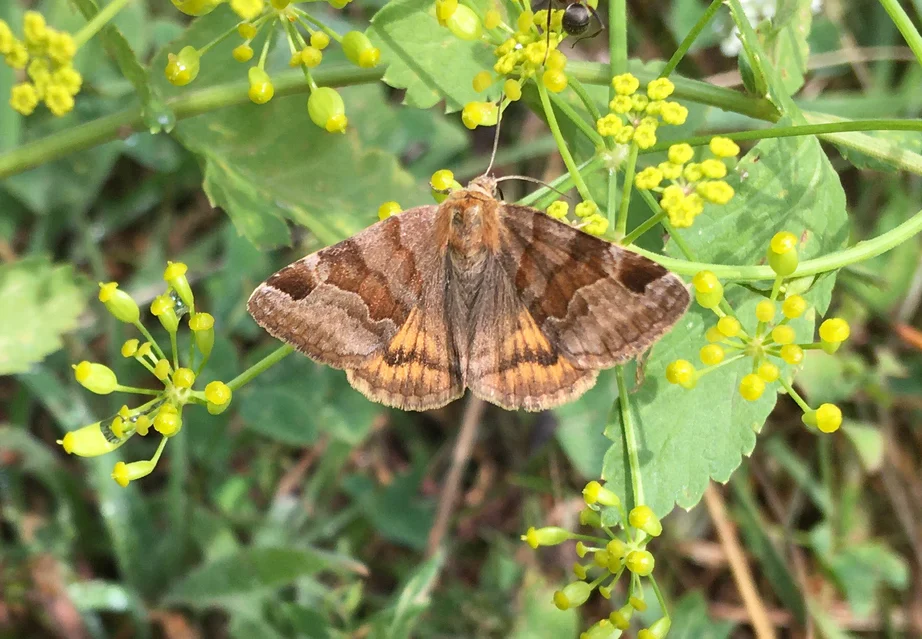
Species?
Euclidia glyphica
